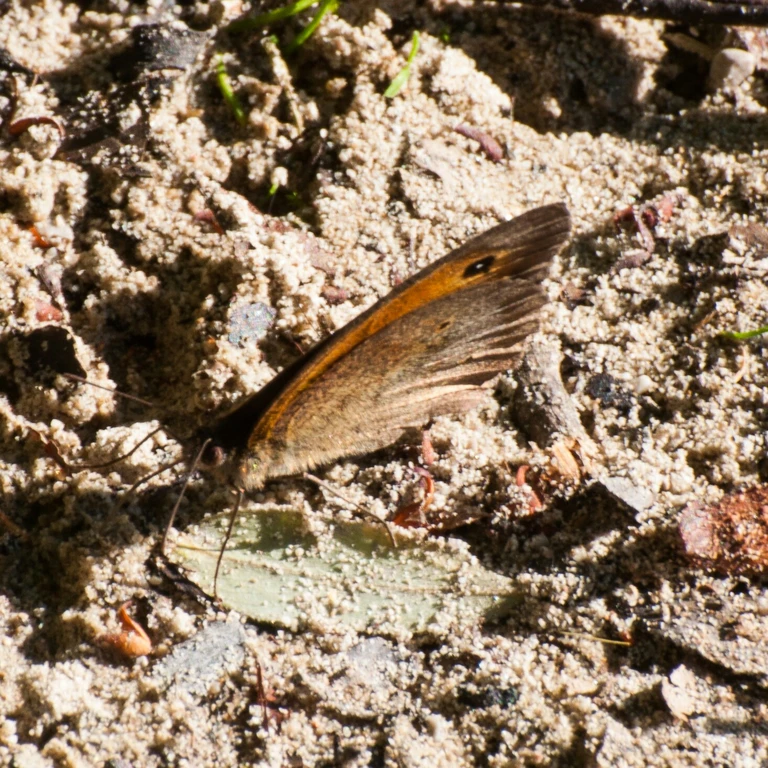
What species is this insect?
Maniola jurtina
